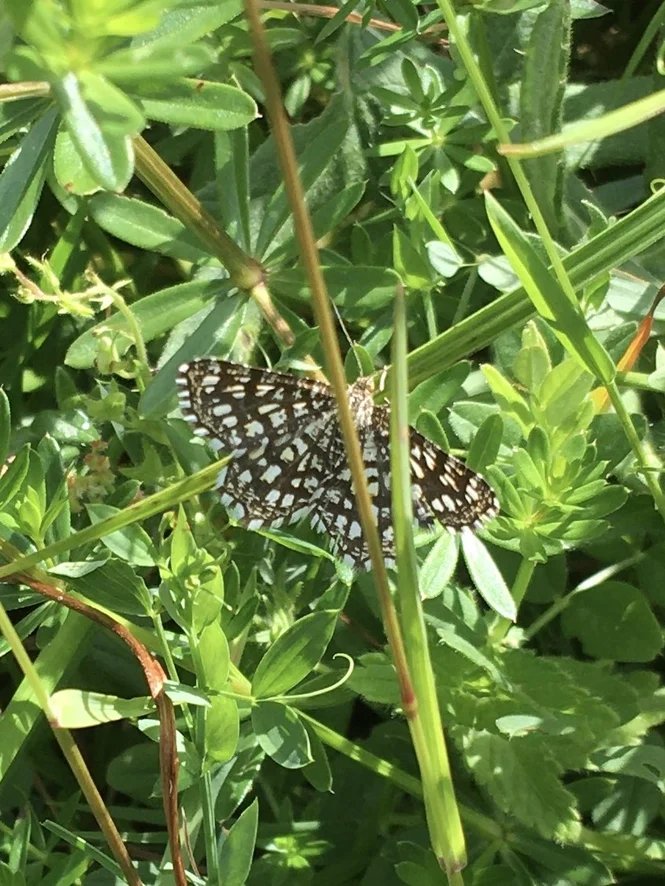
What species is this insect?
Chiasmia clathrata
